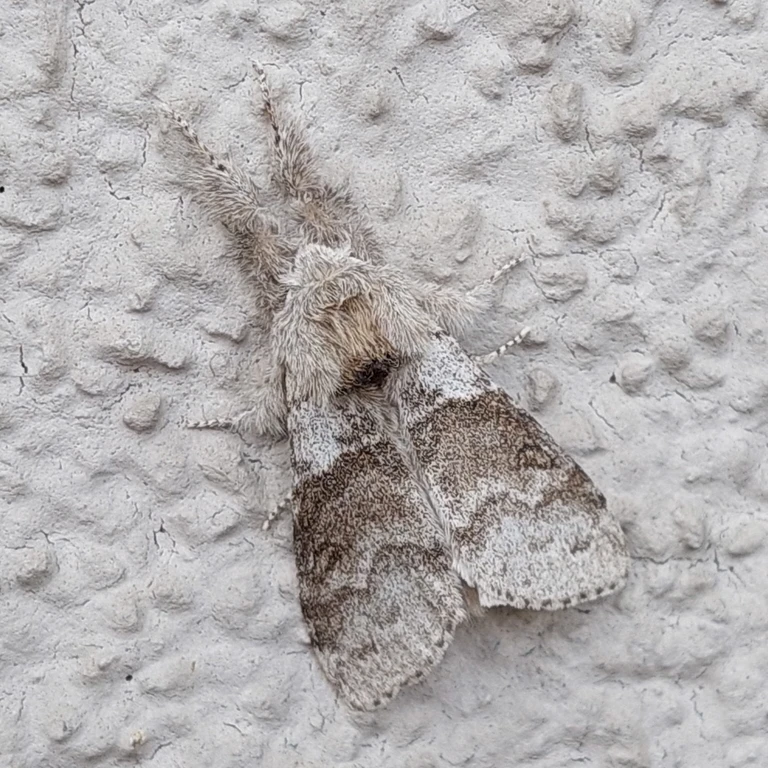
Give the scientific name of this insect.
Calliteara pudibunda
